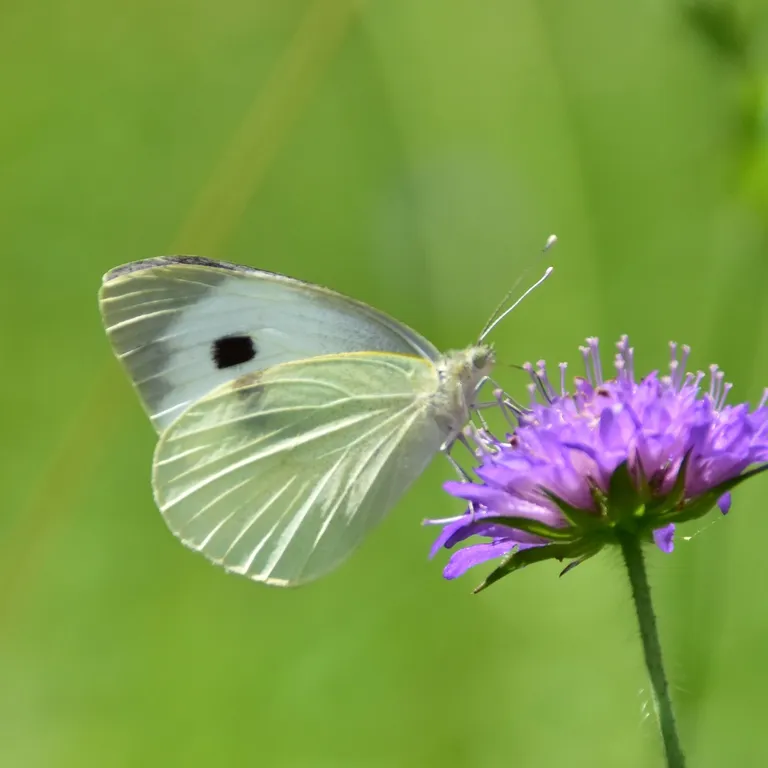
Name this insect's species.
Pieris brassicae
